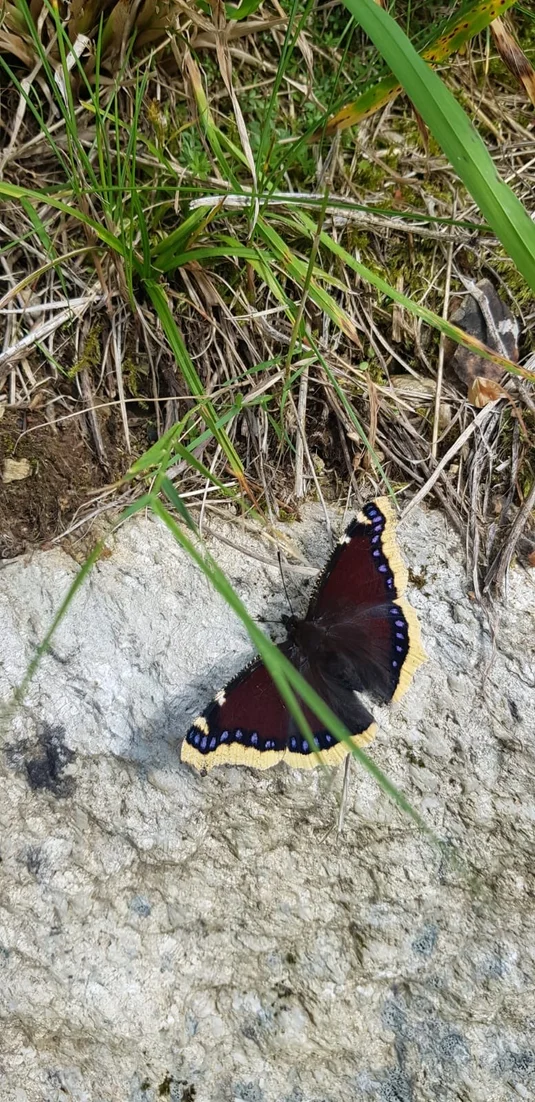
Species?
Nymphalis antiopa
